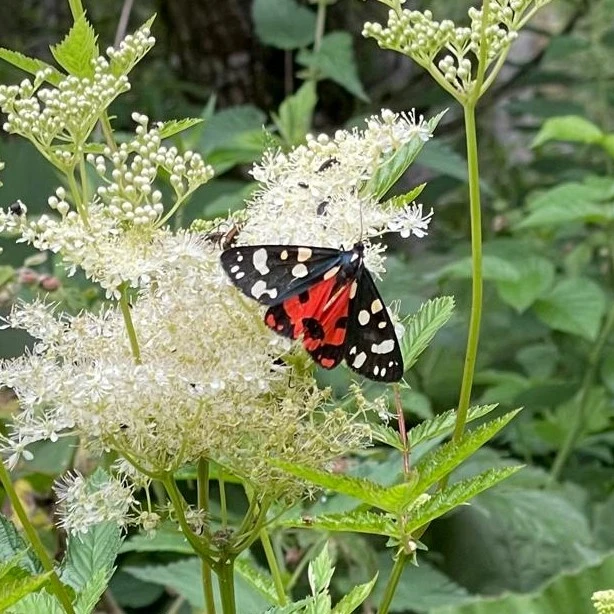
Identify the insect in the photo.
Callimorpha dominula
